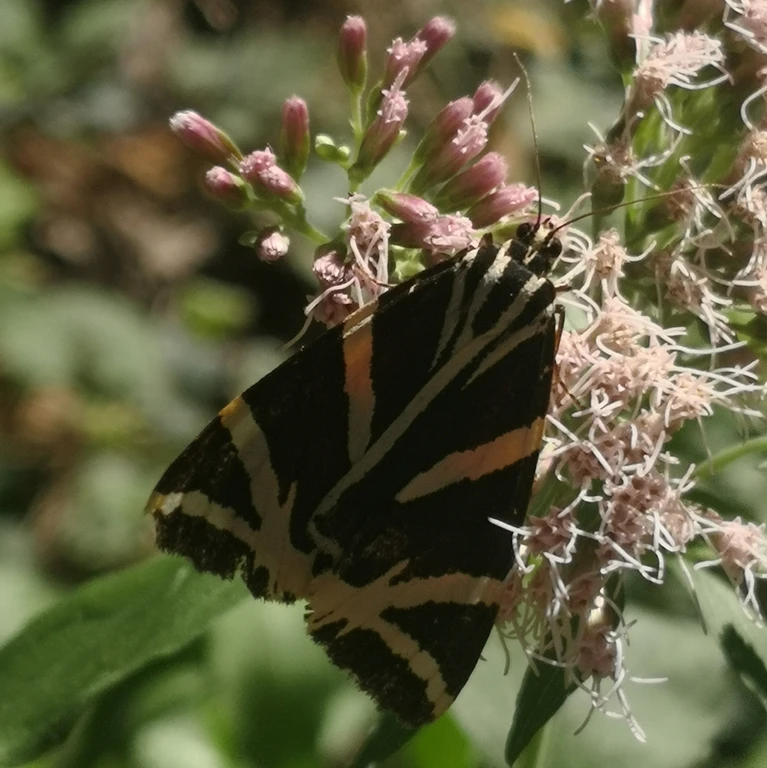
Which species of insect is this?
Euplagia quadripunctaria
